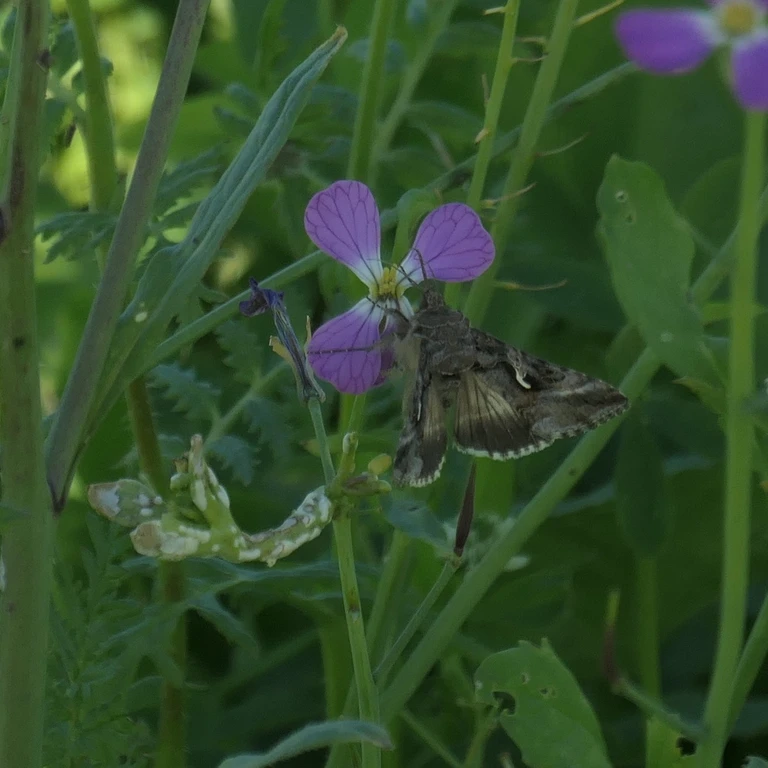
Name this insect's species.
Autographa gamma
